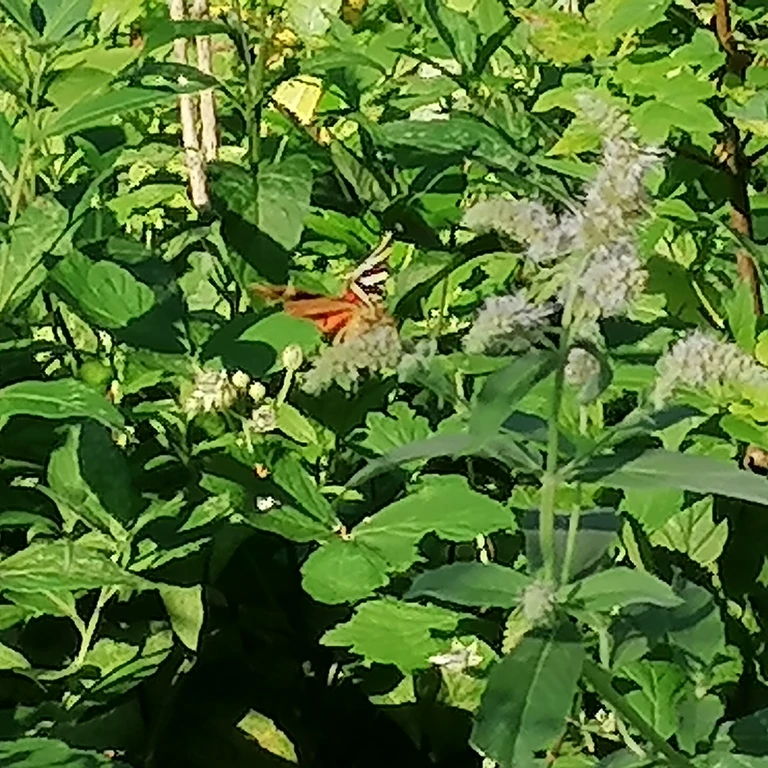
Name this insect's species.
Euplagia quadripunctaria
